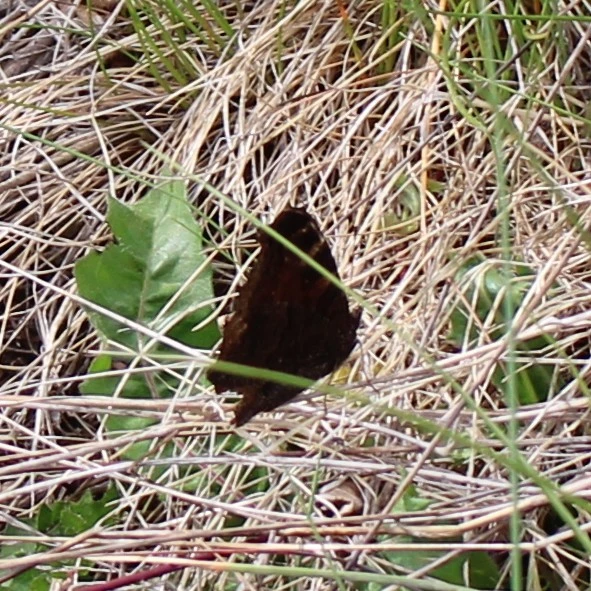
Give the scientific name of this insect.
Aglais io
